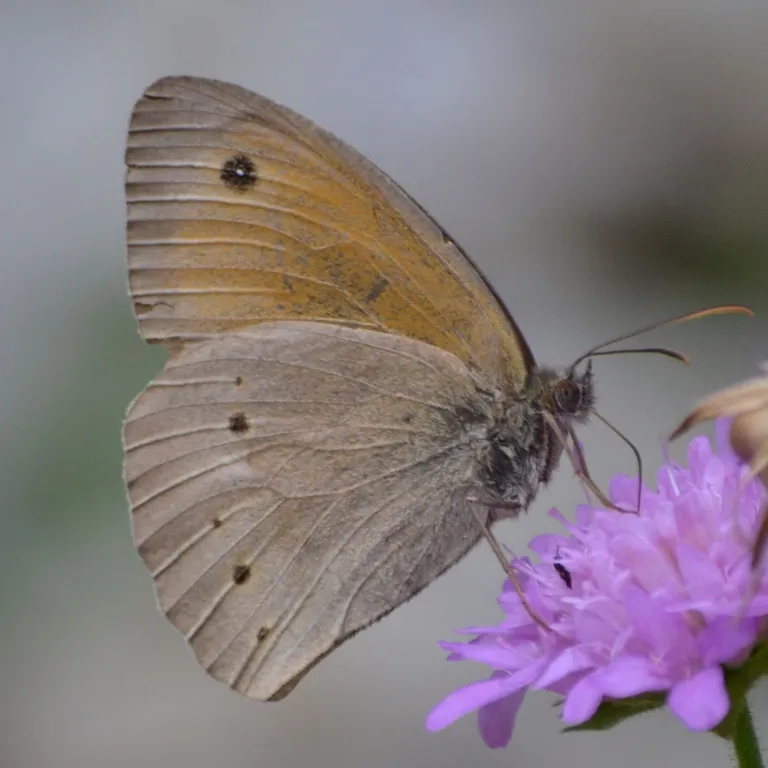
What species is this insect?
Maniola jurtina
